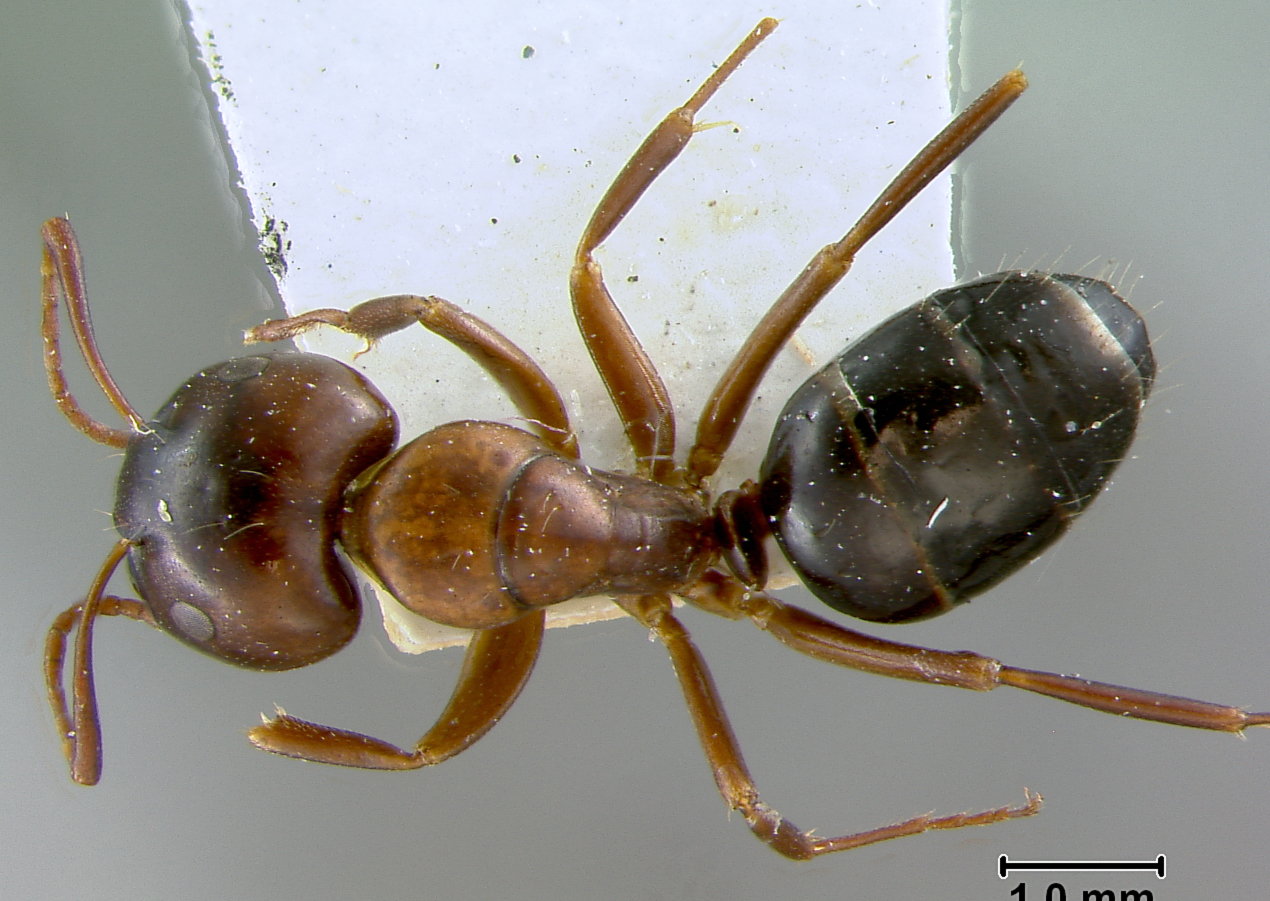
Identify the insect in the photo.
Camponotus caryae
